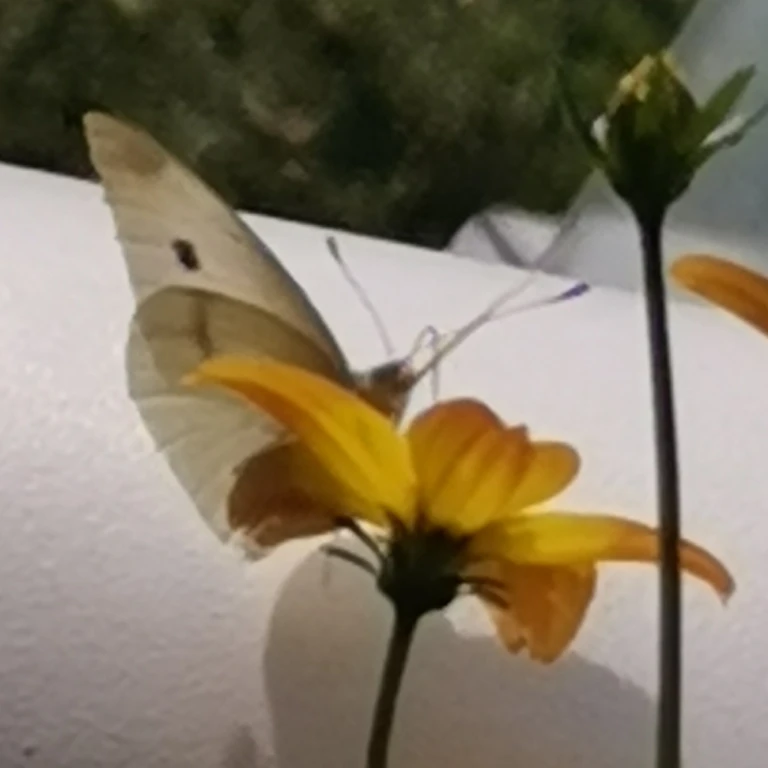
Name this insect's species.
Pieris rapae
